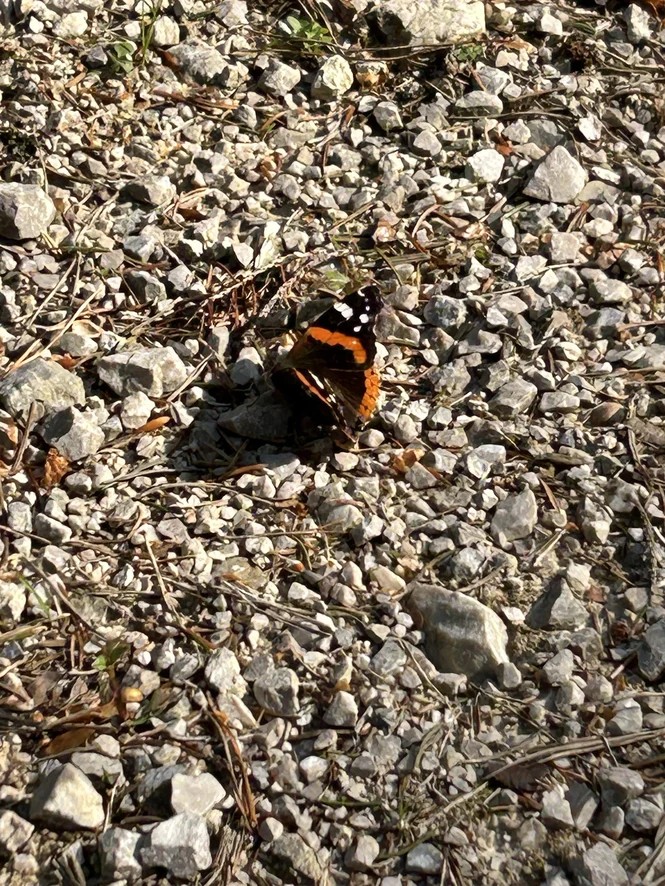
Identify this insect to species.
Vanessa atalanta
